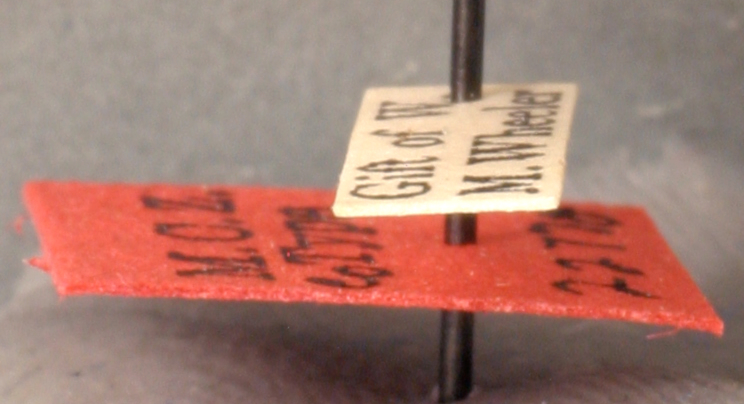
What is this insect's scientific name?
Dolichoderus glauerti
